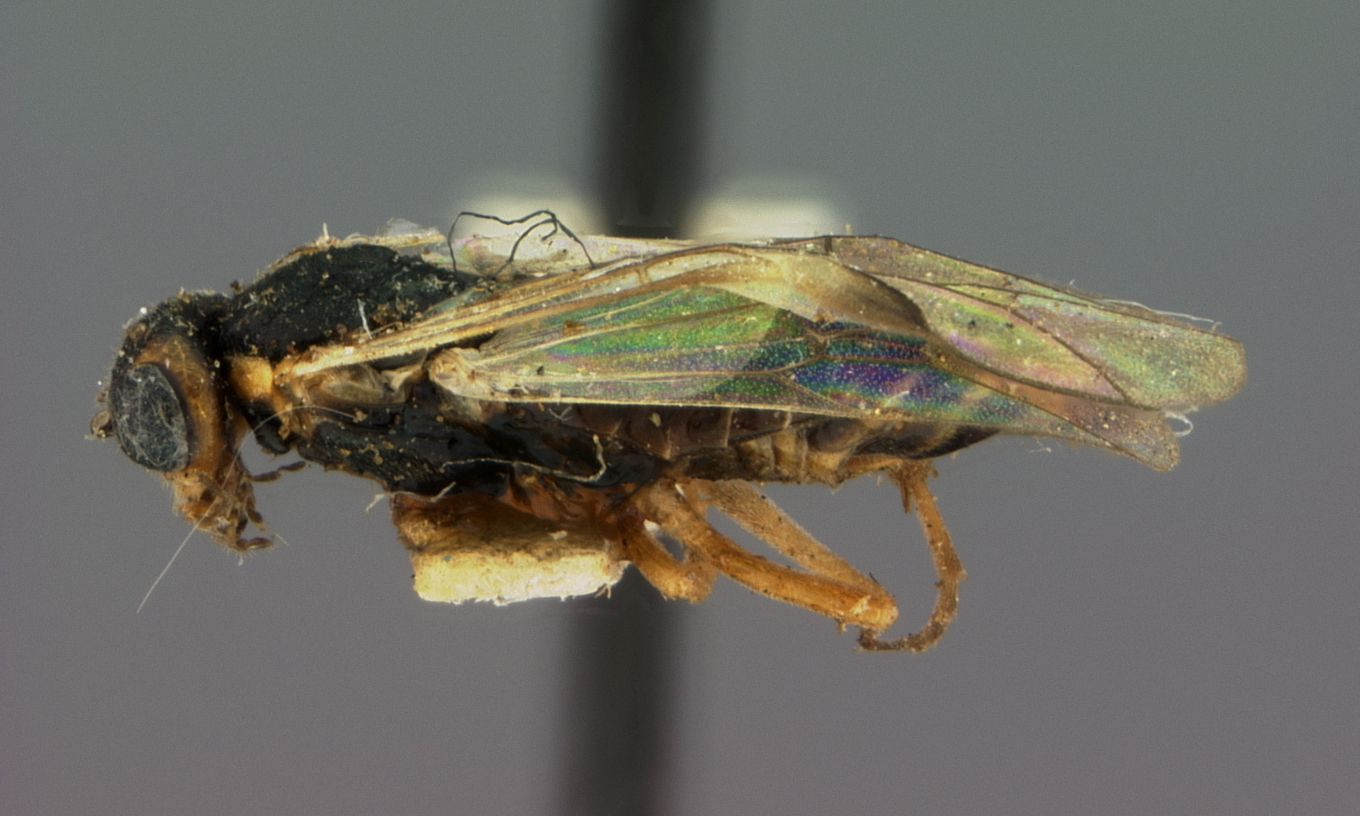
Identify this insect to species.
Euura perdita
